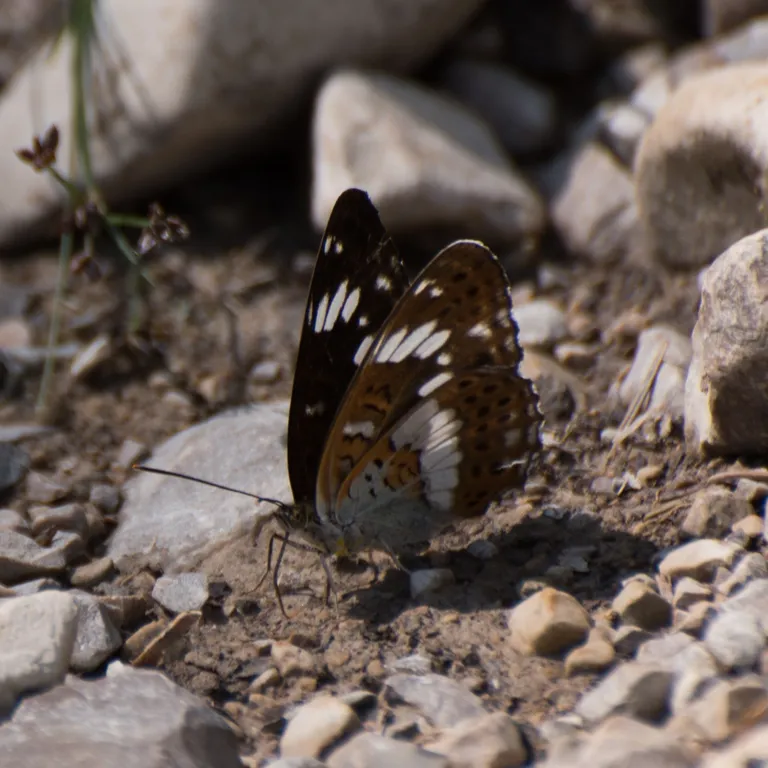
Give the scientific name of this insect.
Limenitis camilla (also Ladoga camilla)
